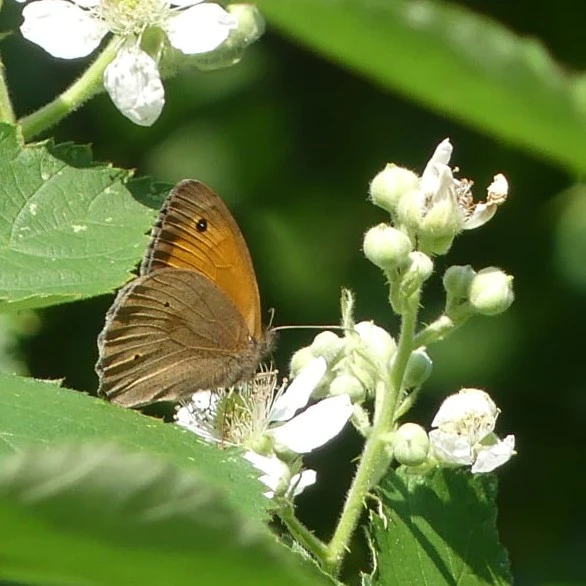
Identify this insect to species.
Maniola jurtina
